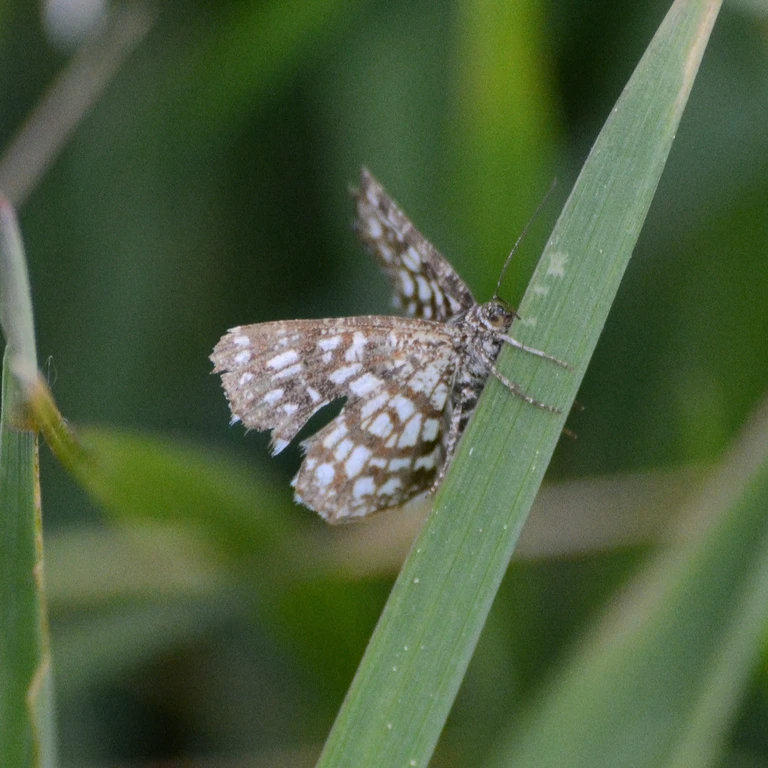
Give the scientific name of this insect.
Chiasmia clathrata
